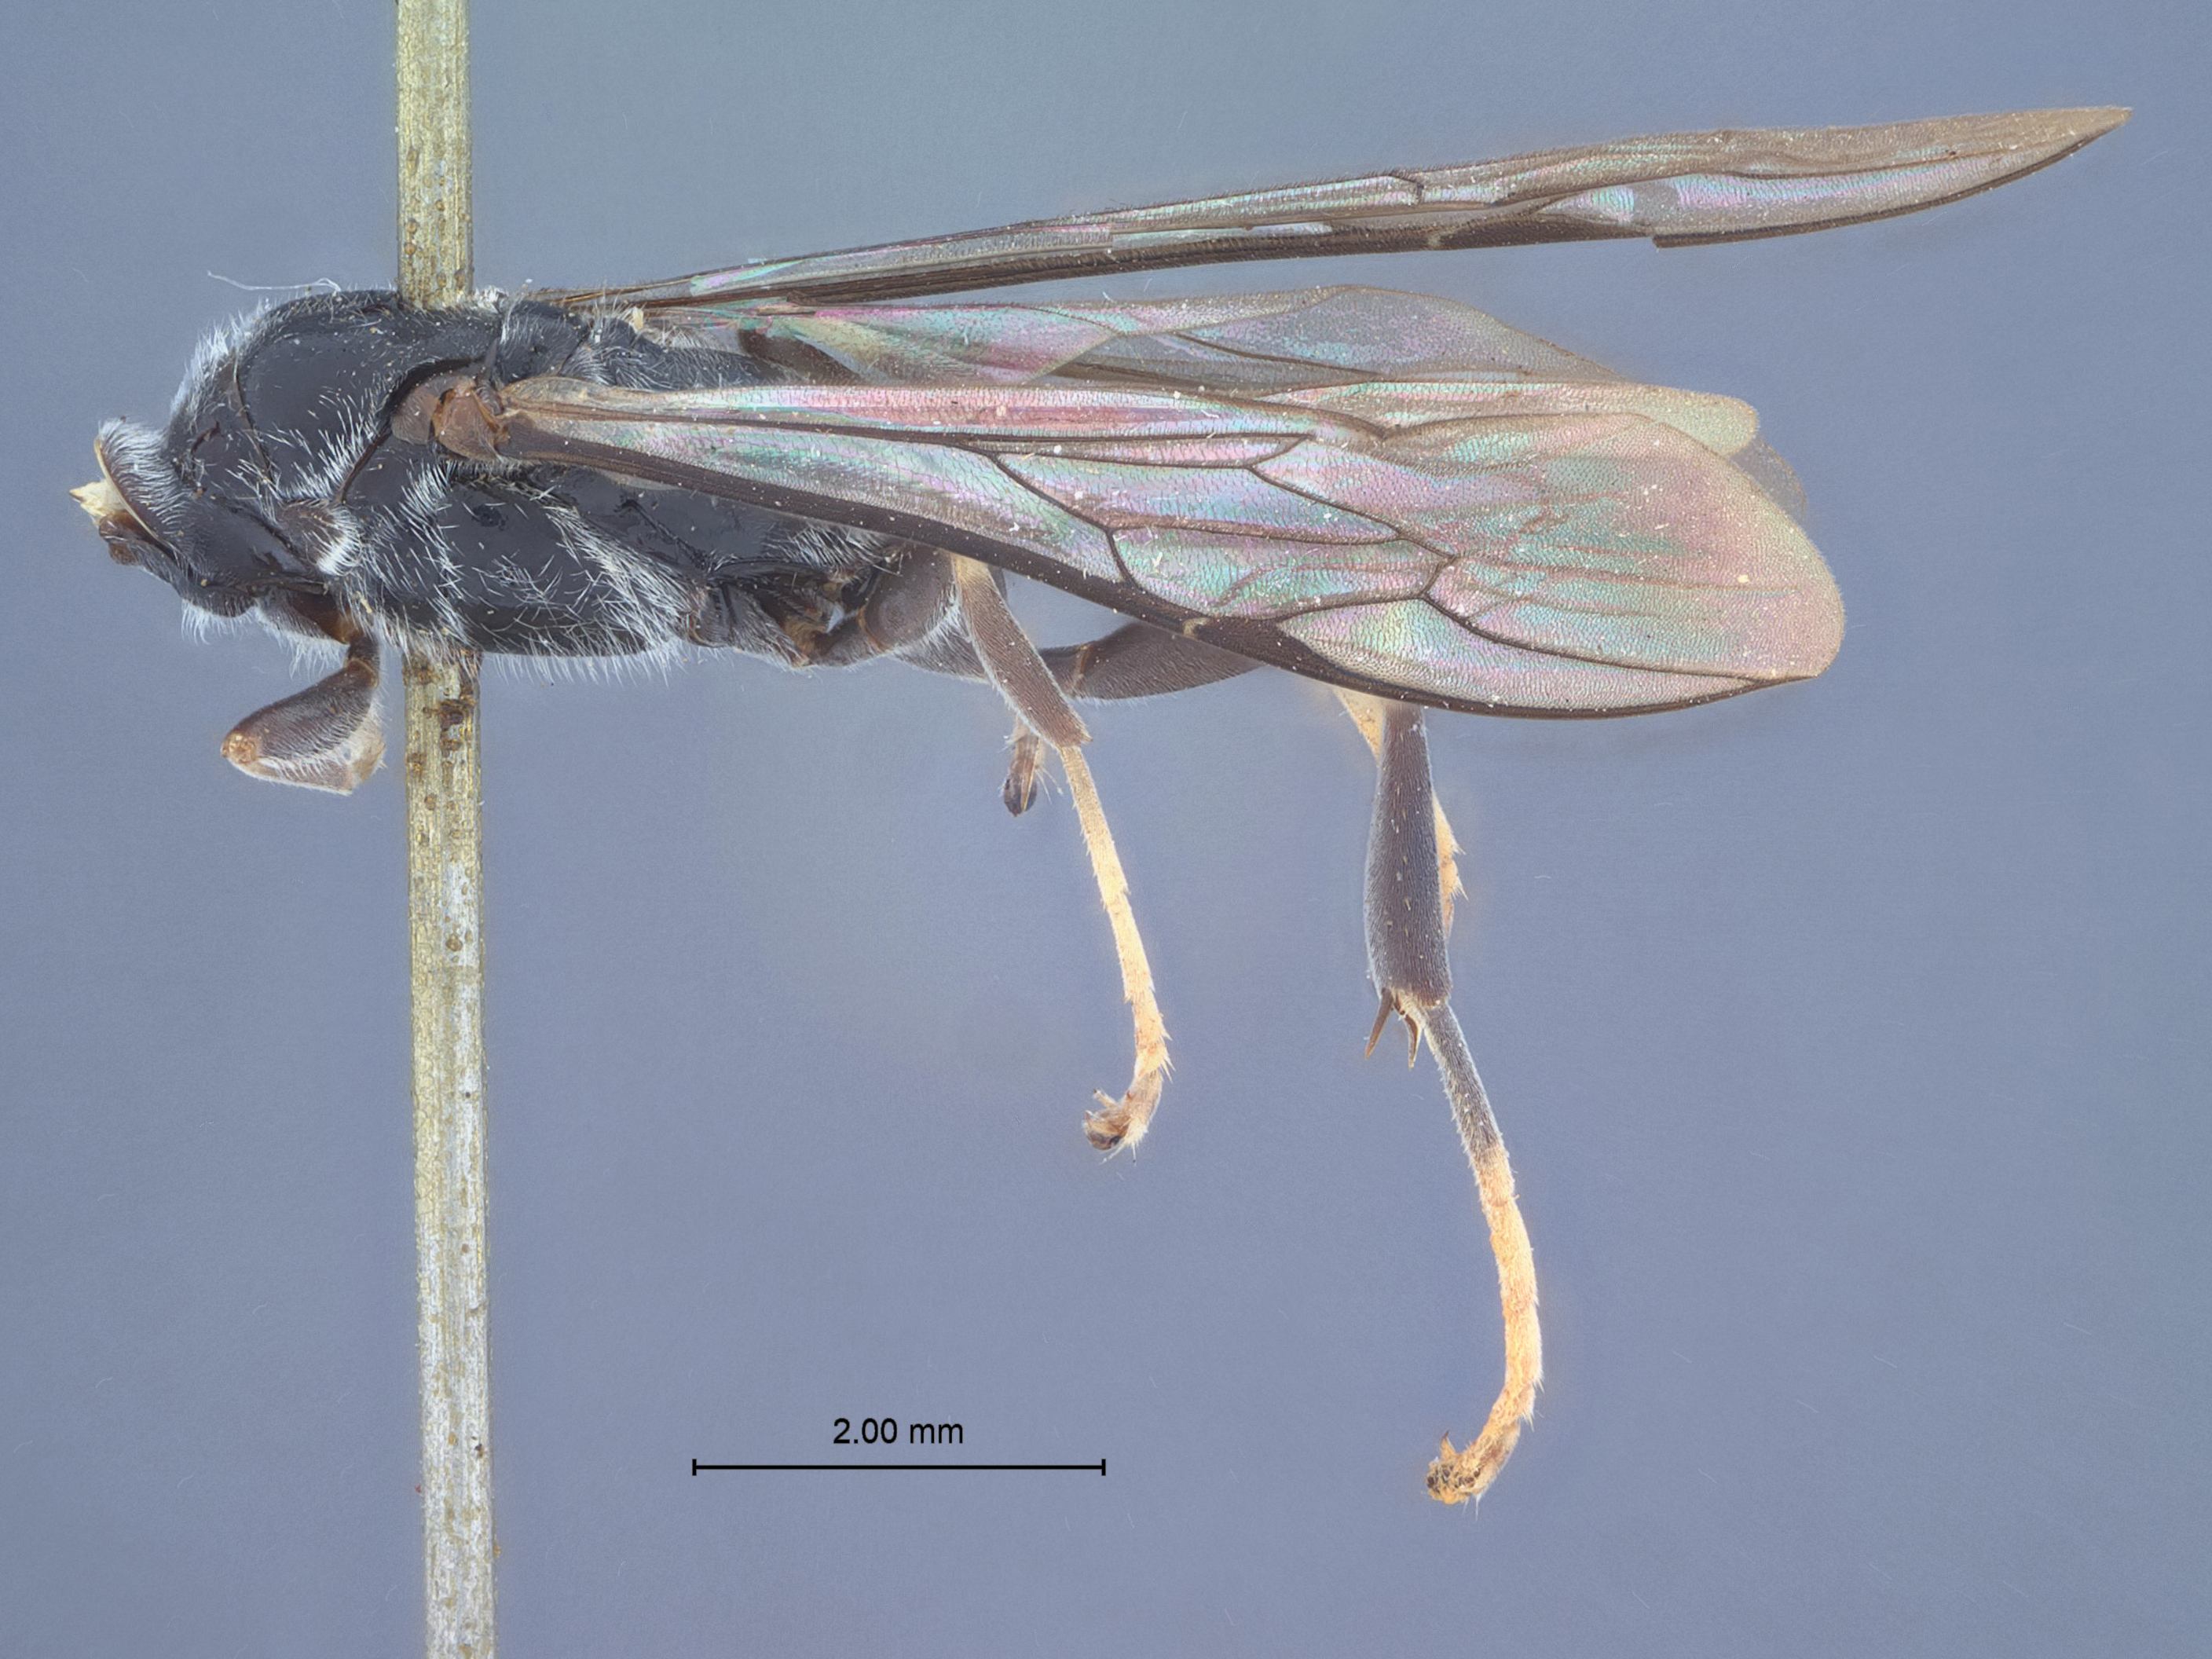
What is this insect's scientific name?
Trypoxylon banahao
